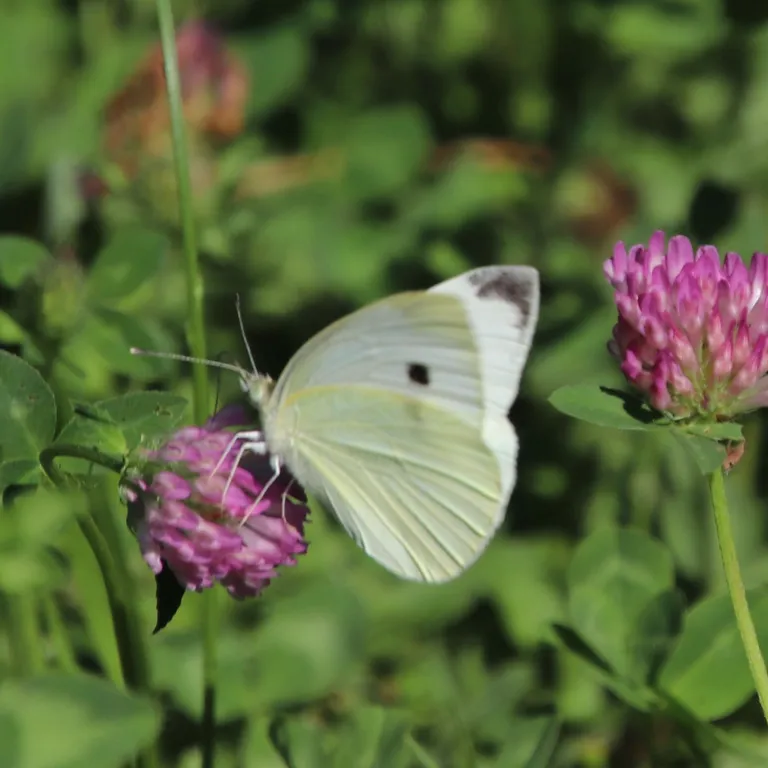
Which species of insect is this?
Pieris rapae
